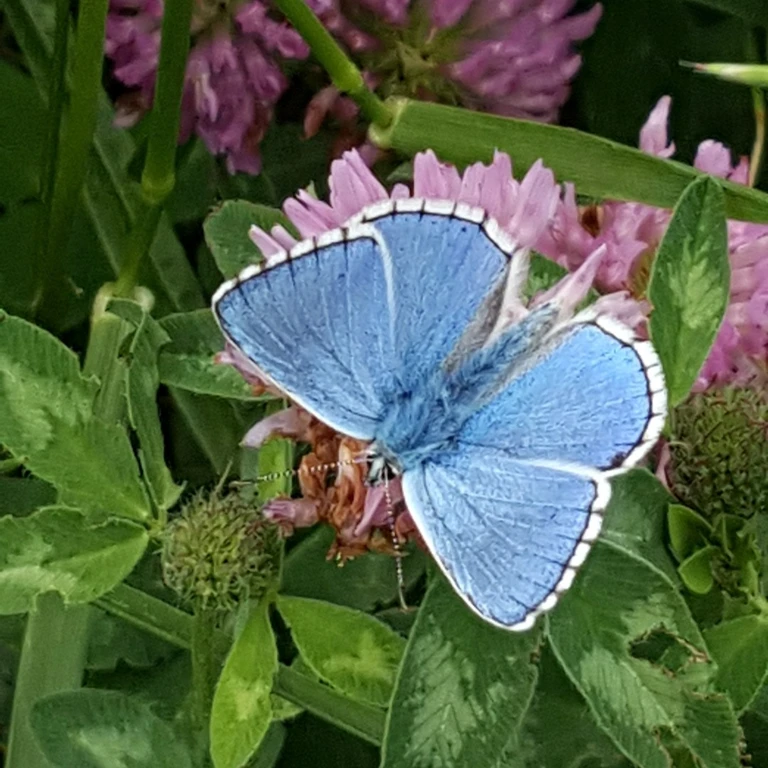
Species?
Lysandra bellargus
